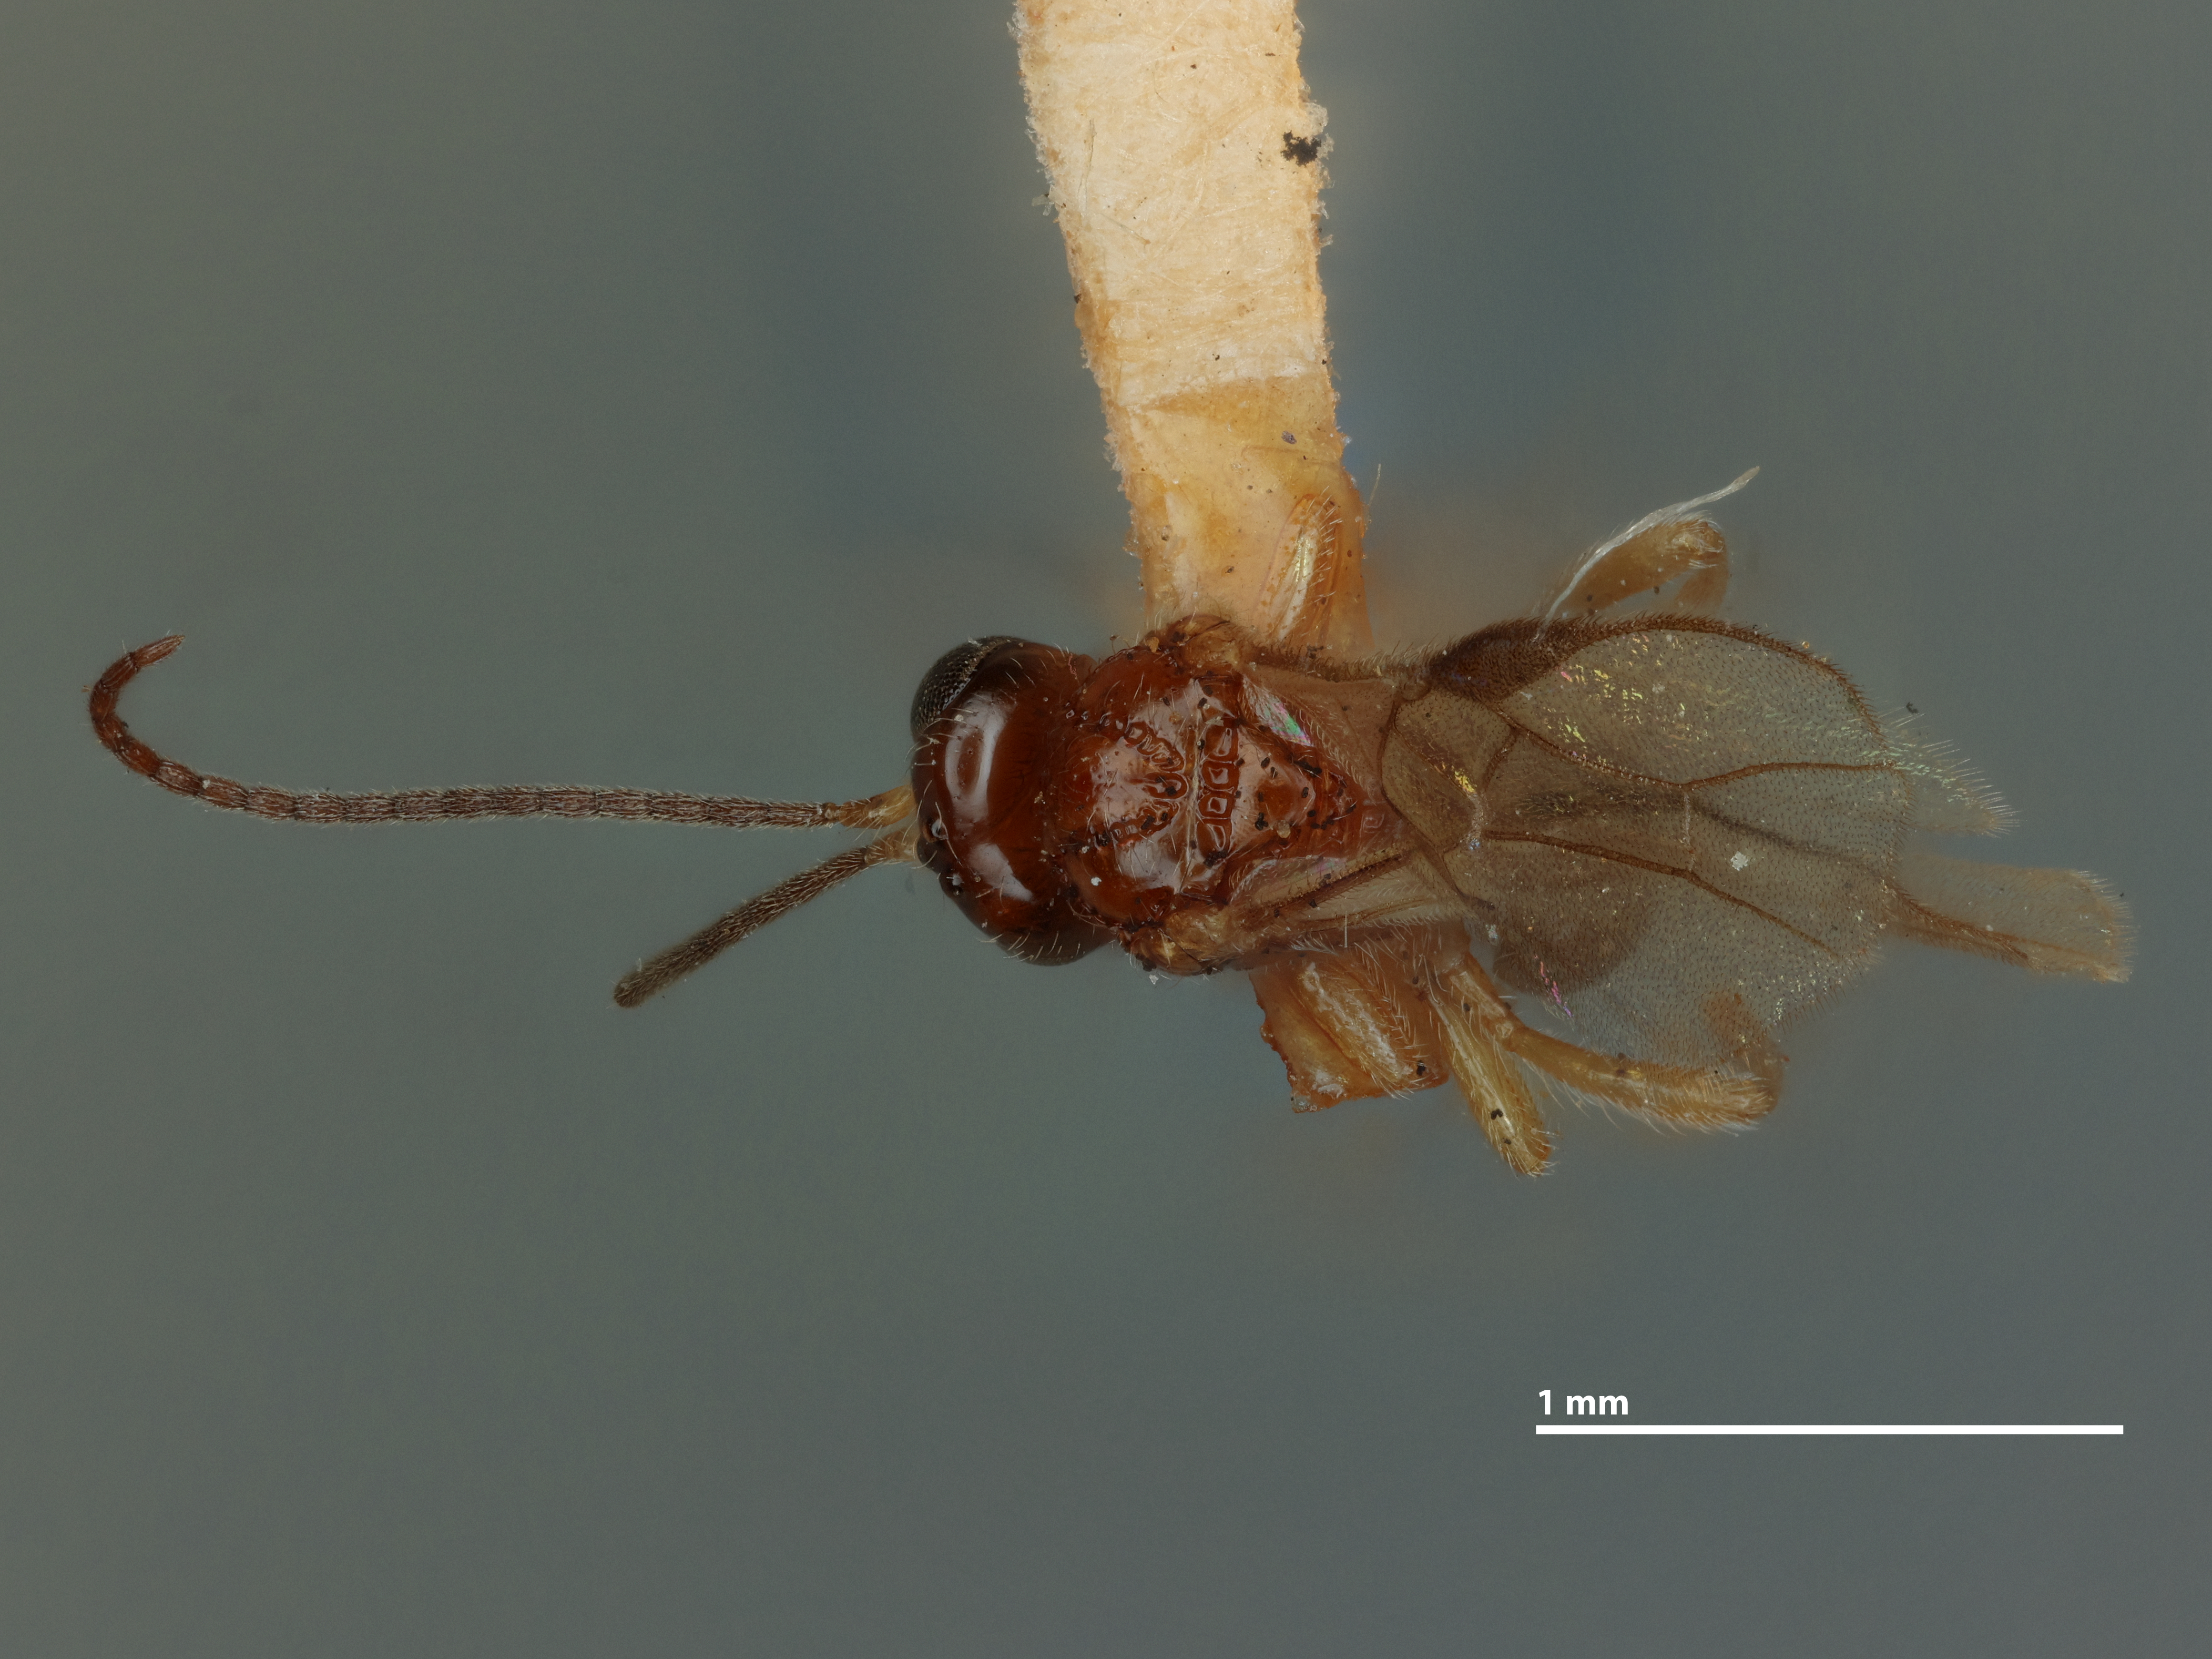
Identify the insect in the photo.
Opius lepidus
